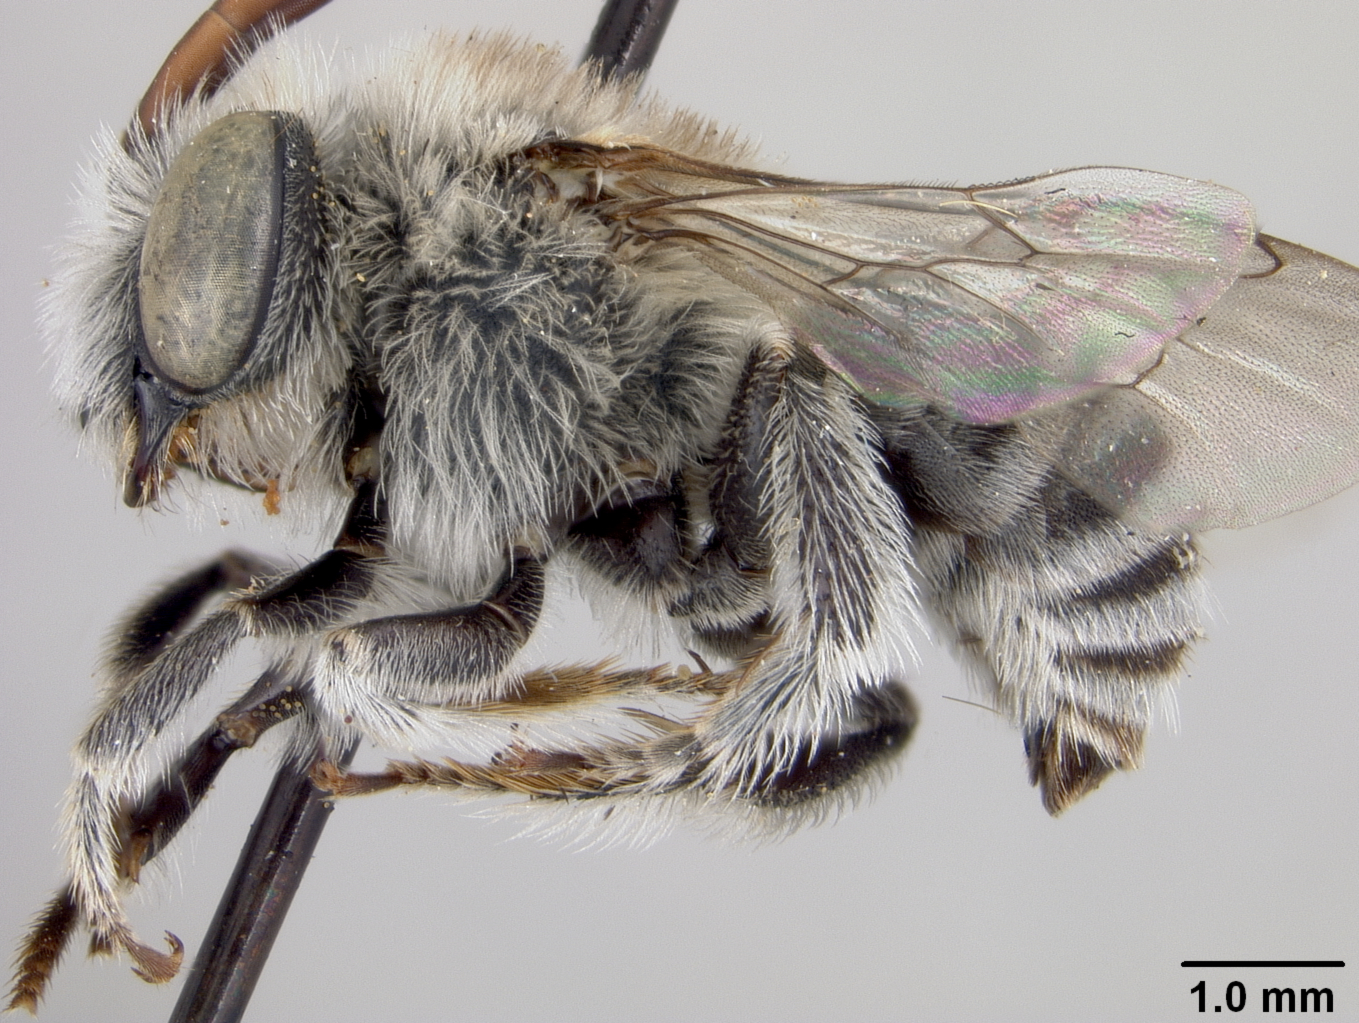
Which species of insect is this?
Melissodes galerensis
